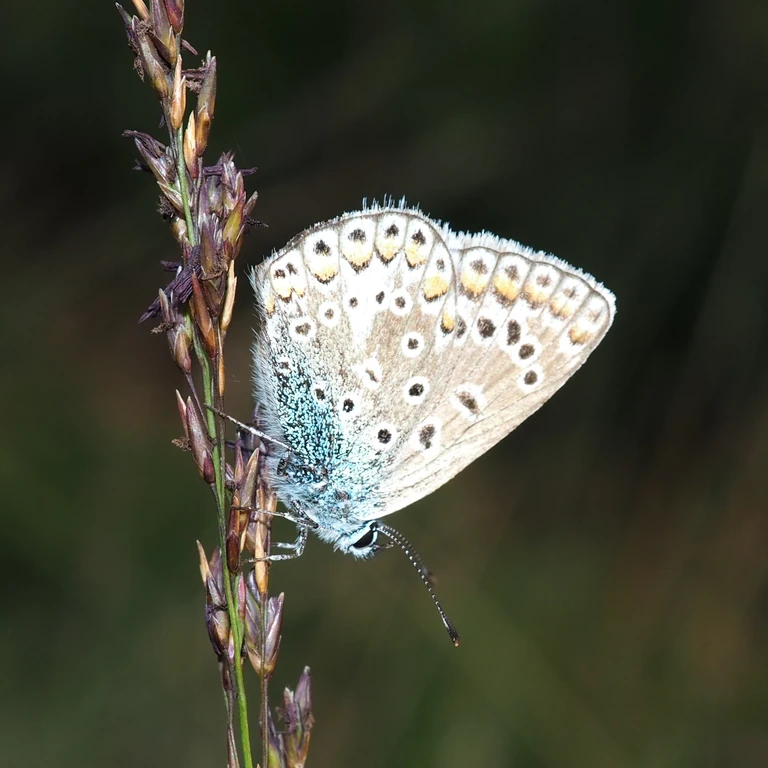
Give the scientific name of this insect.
Polyommatus icarus
